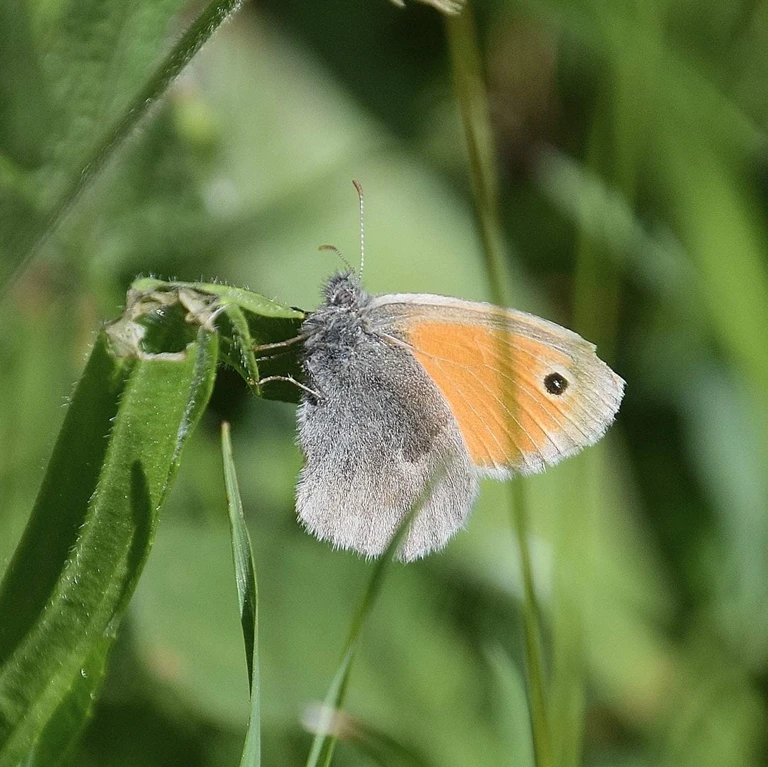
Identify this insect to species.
Coenonympha pamphilus
